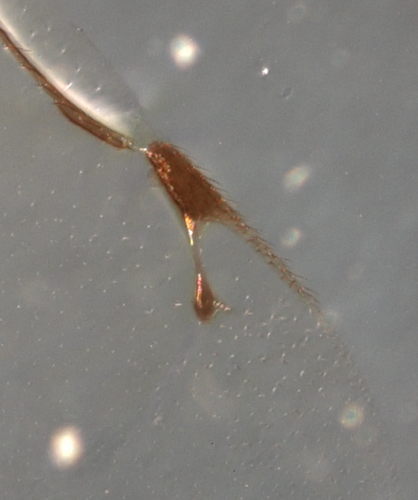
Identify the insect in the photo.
Pachyneuron deccanensis
